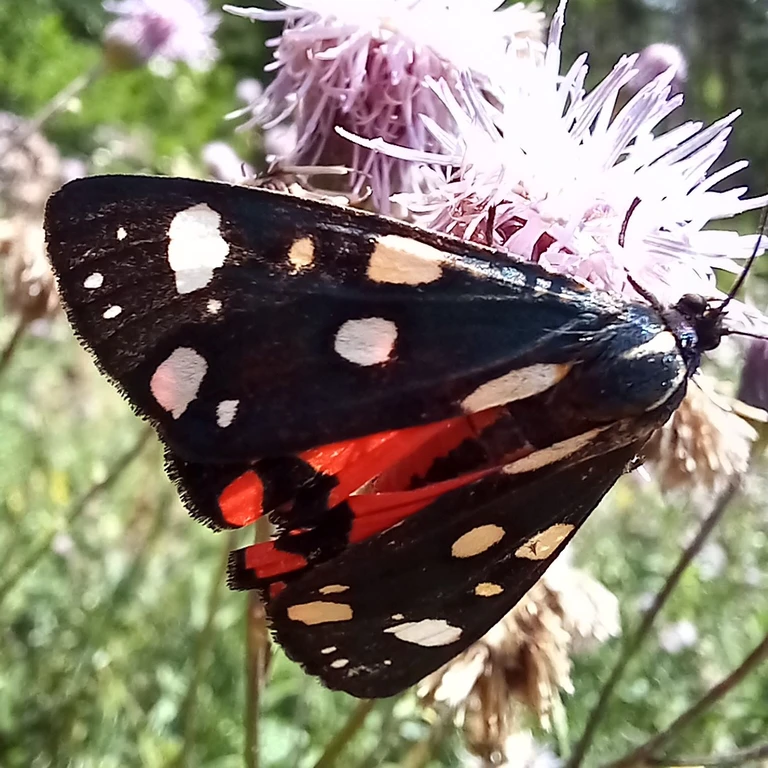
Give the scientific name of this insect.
Callimorpha dominula
